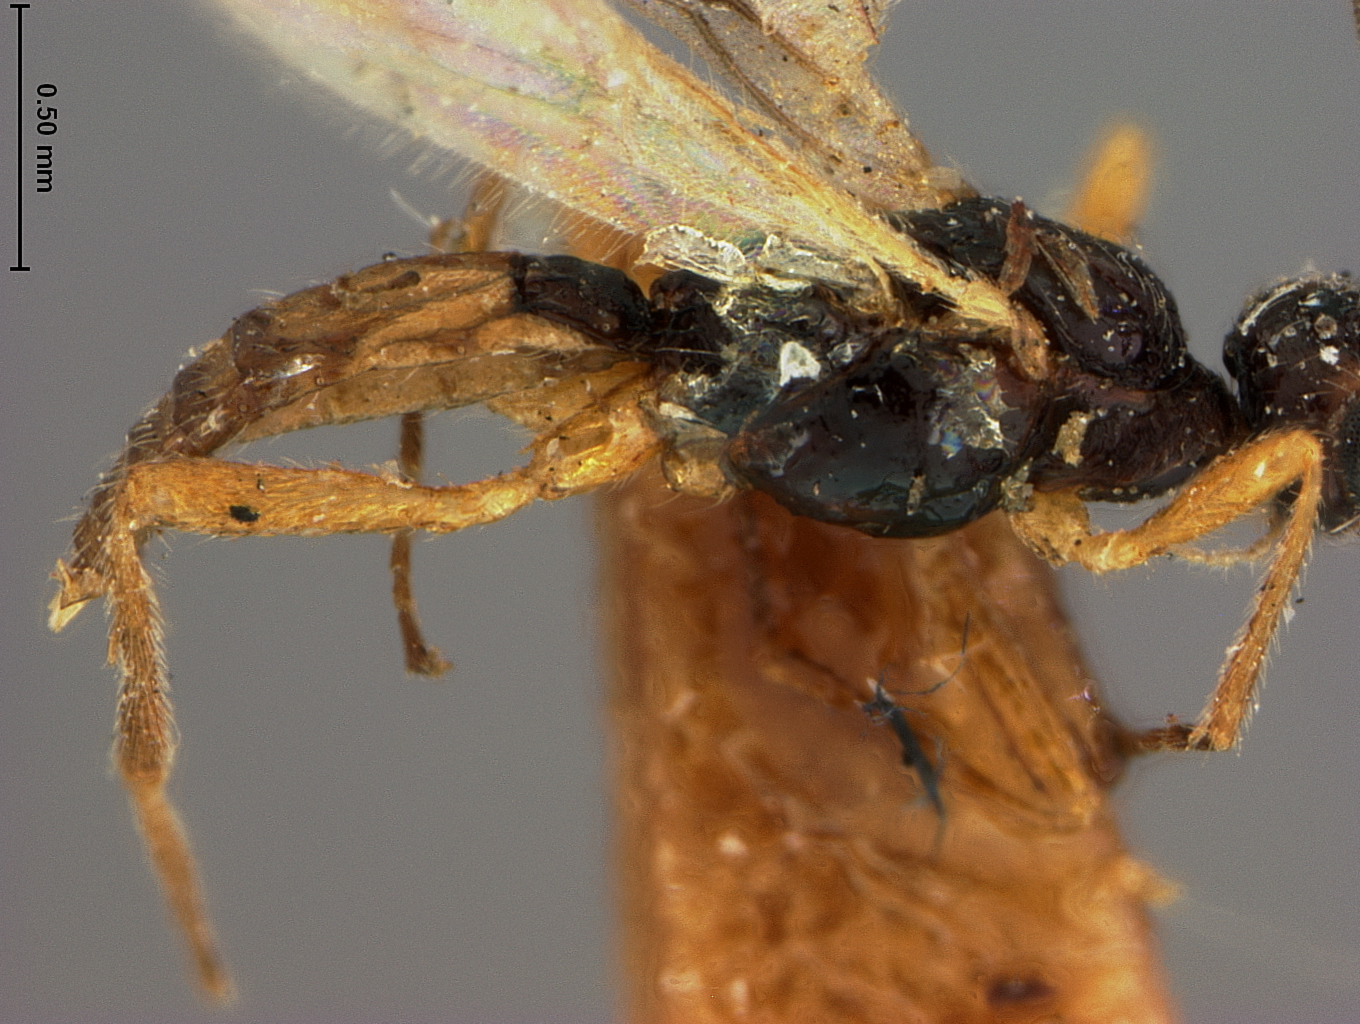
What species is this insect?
Hormius erythrogaster
